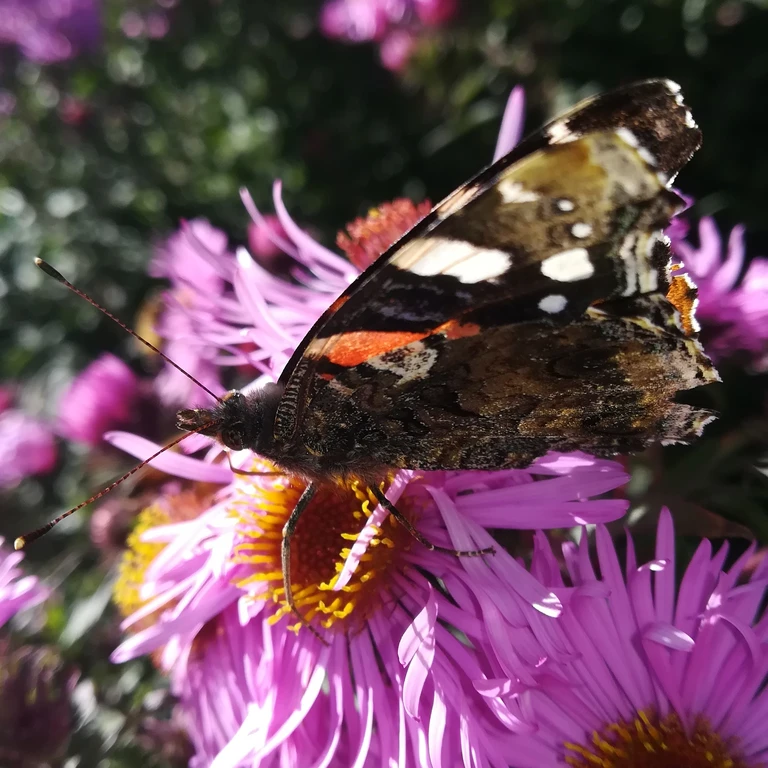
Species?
Vanessa atalanta
